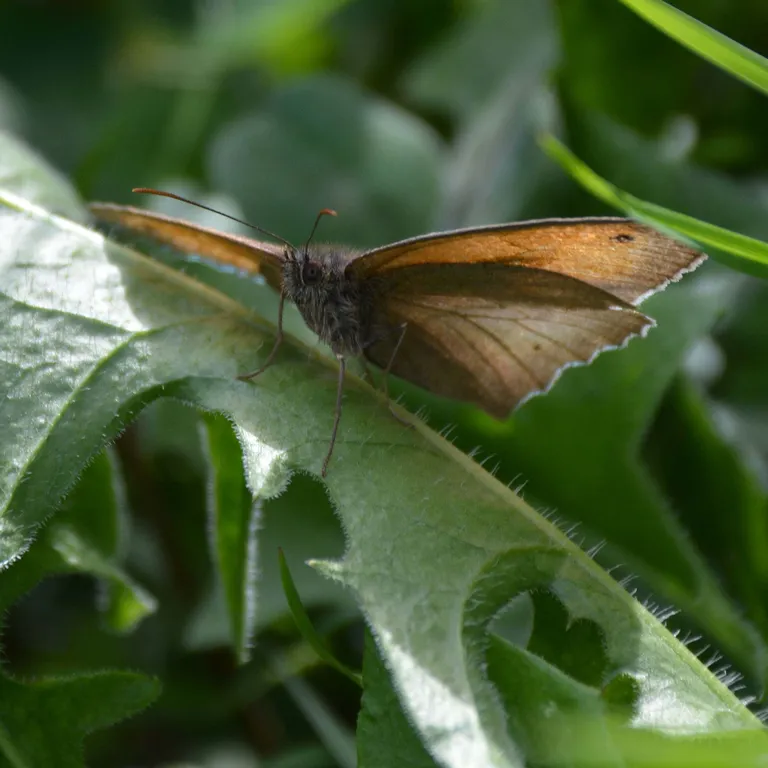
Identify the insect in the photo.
Maniola jurtina
